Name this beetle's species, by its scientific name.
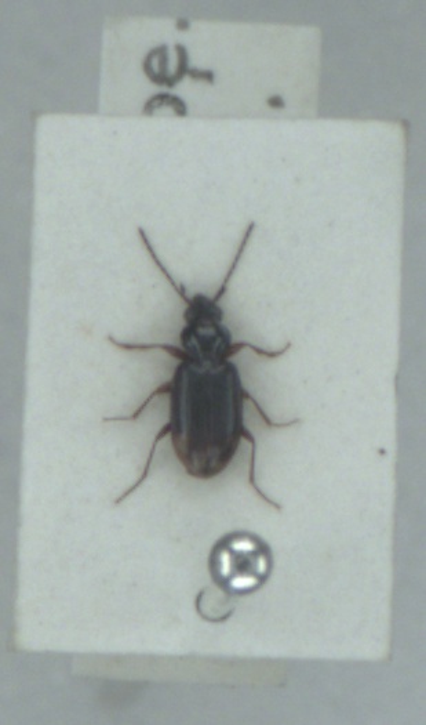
Bembidion lunulatum
